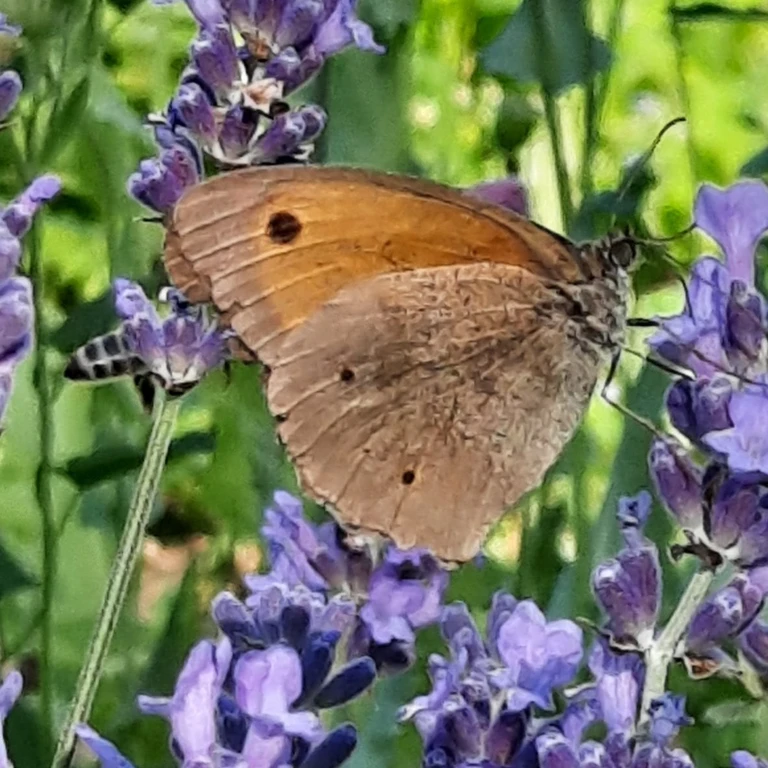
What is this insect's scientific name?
Maniola jurtina
